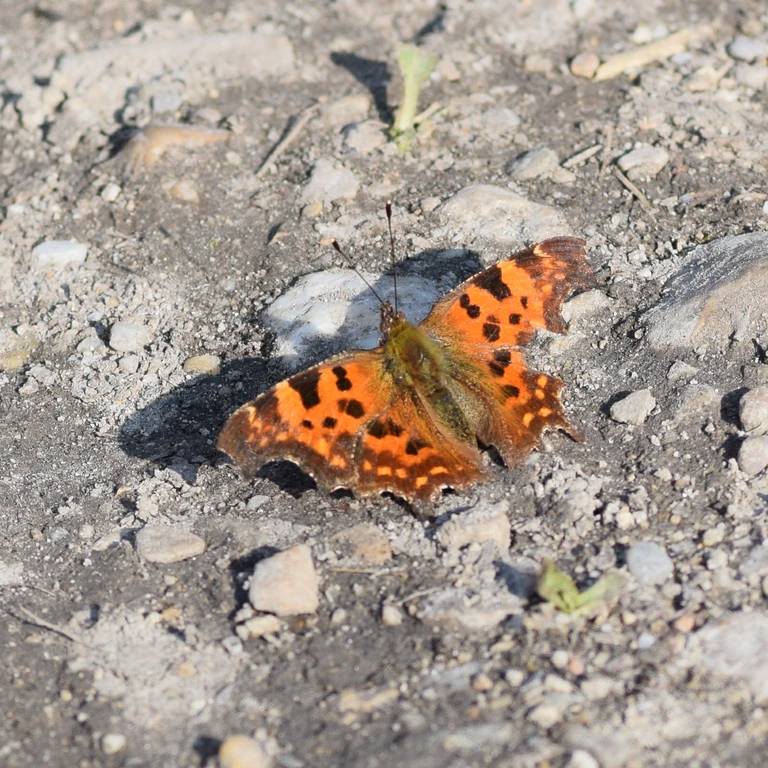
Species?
Polygonia c-album
